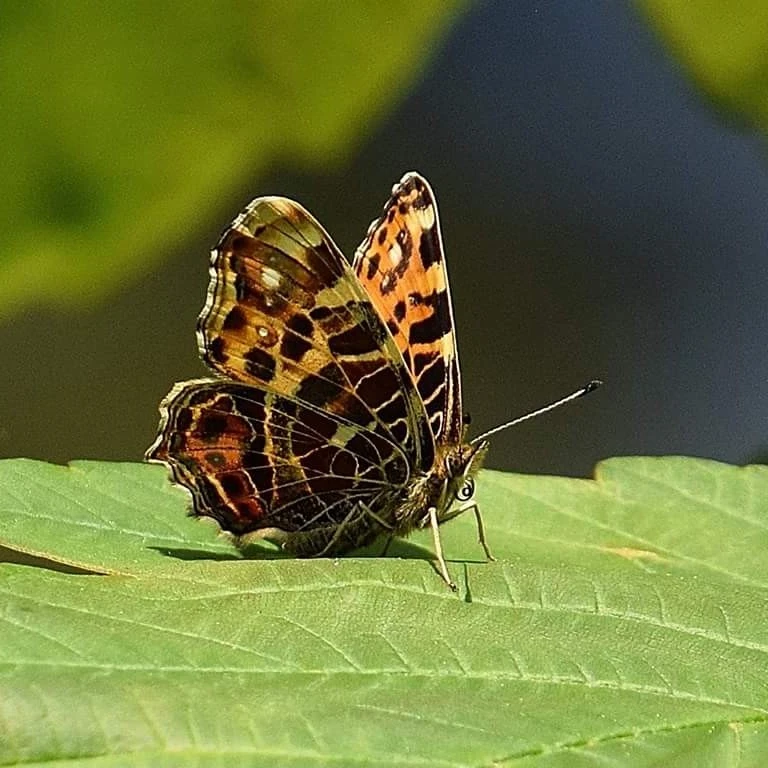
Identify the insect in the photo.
Araschnia levana
